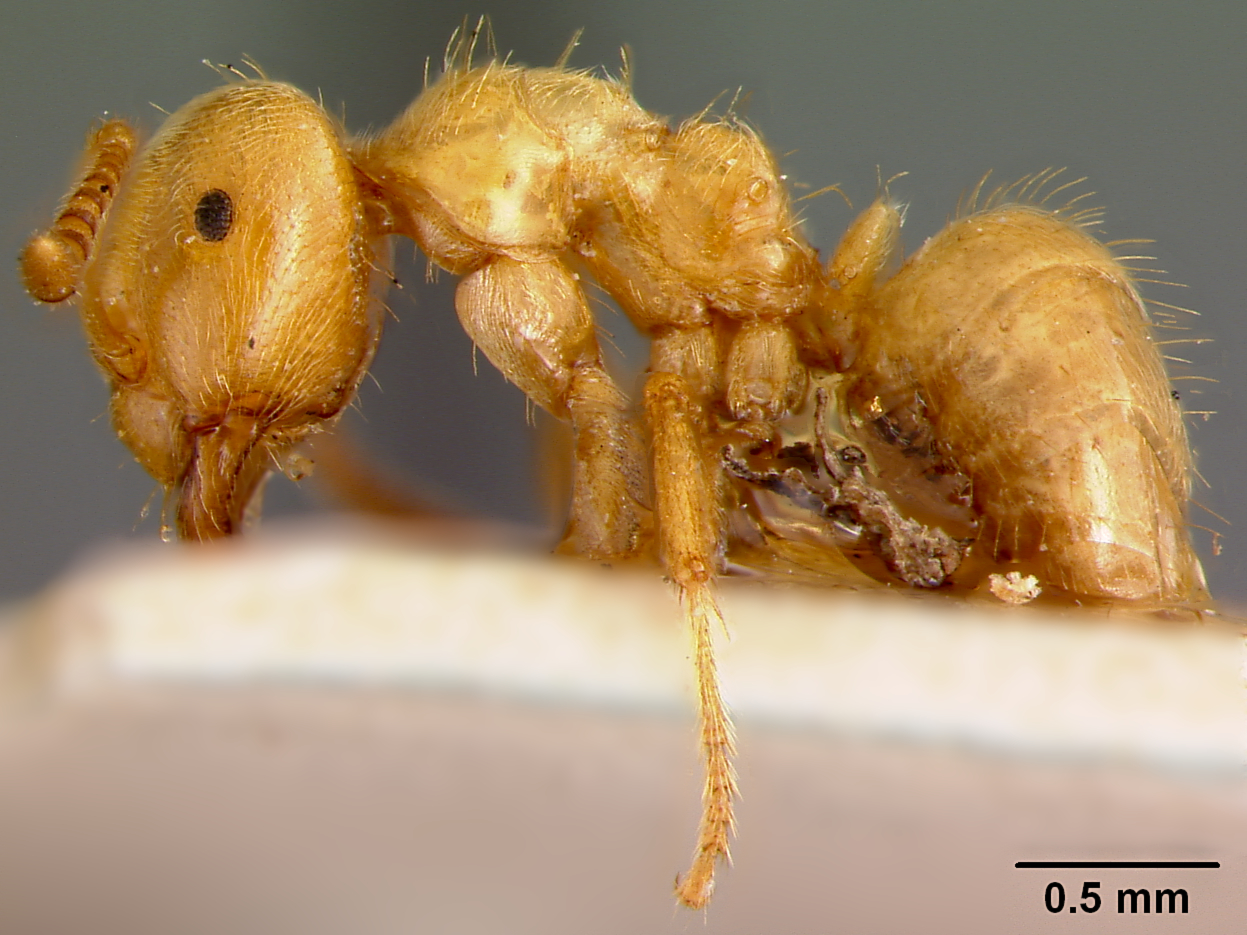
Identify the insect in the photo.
Lasius interjectus
